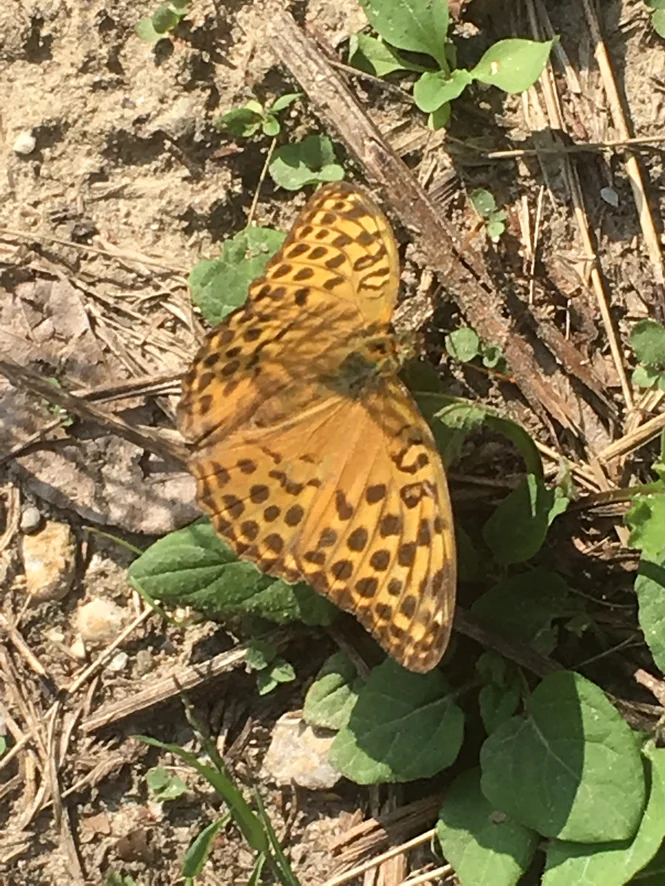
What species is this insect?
Argynnis paphia
